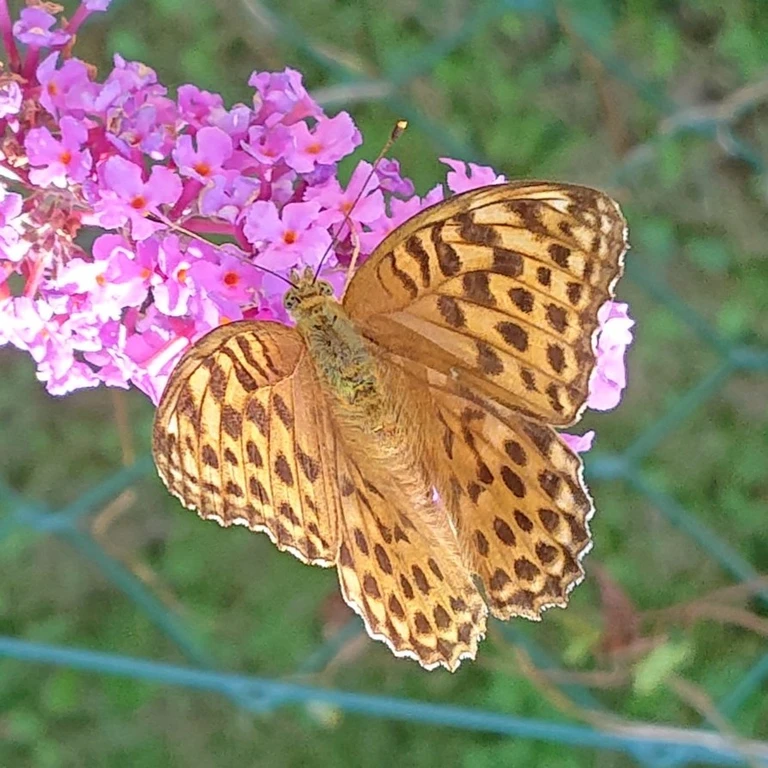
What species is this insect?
Argynnis paphia
